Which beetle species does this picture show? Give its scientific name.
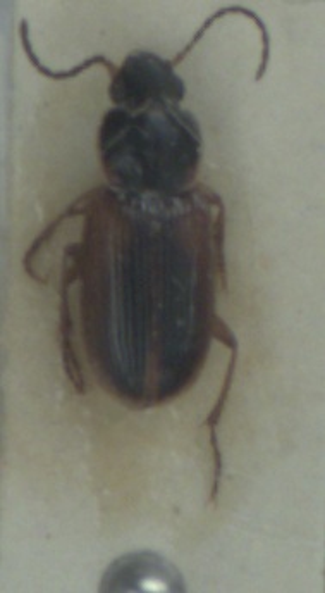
Stenolophus mixtus
